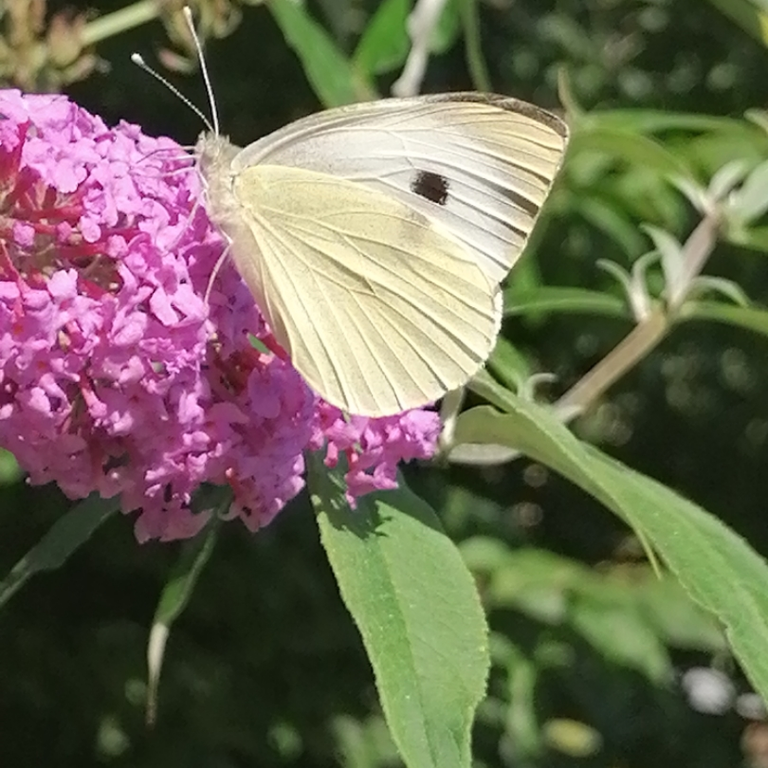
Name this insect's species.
Pieris brassicae
